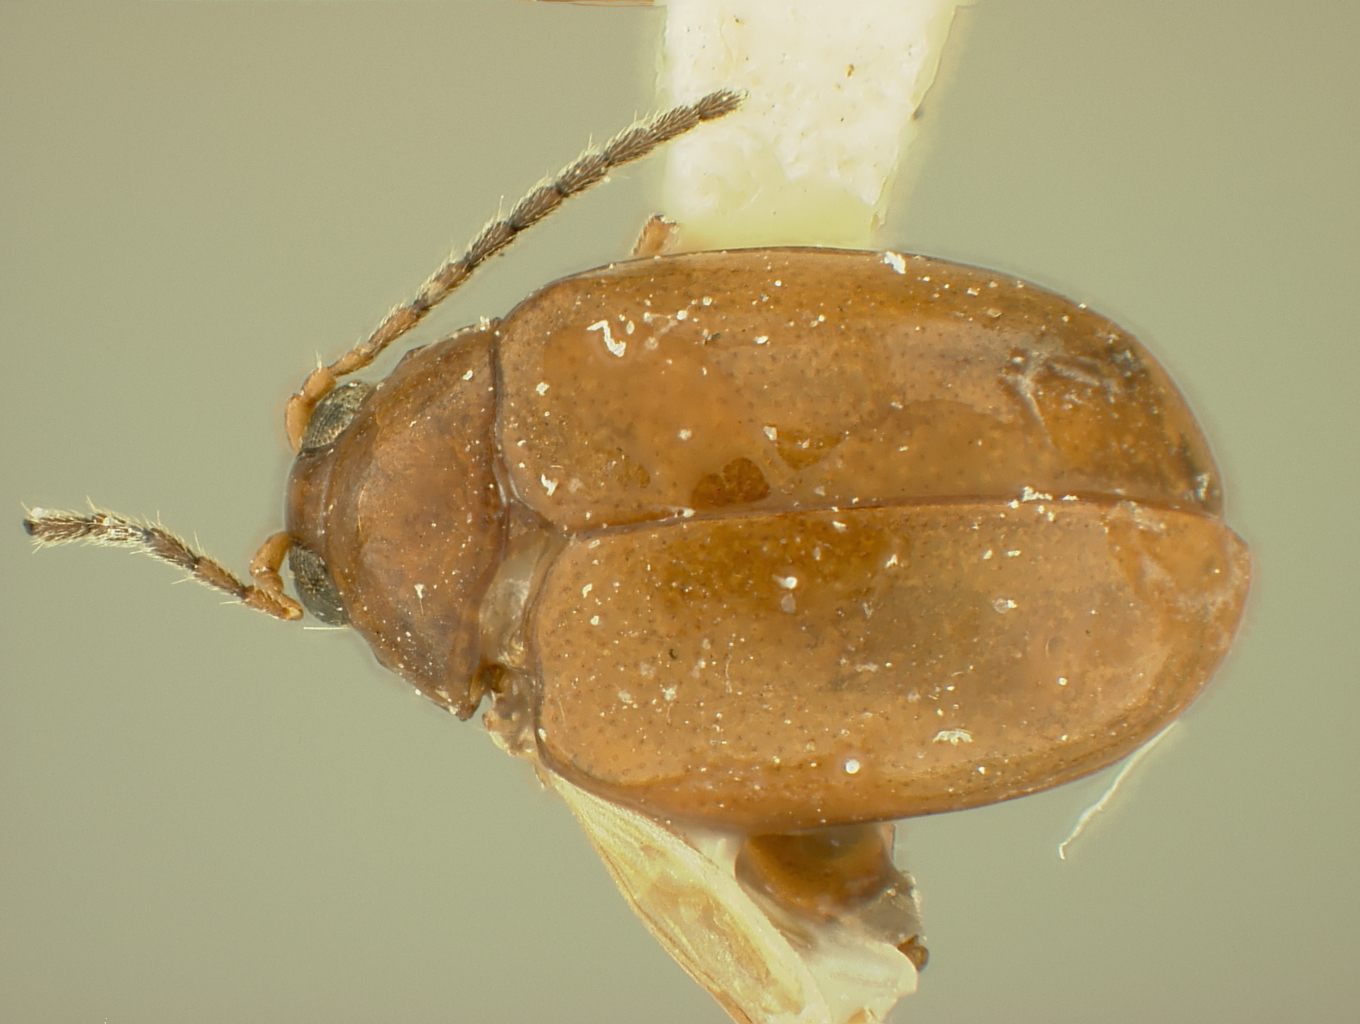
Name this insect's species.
Heikertingerella jamaicae
